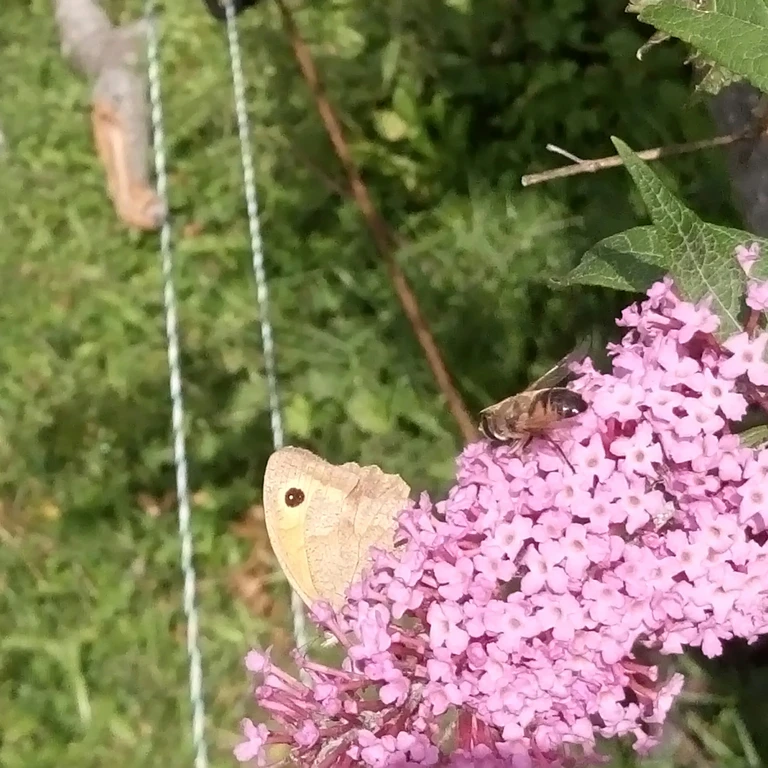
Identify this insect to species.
Maniola jurtina
